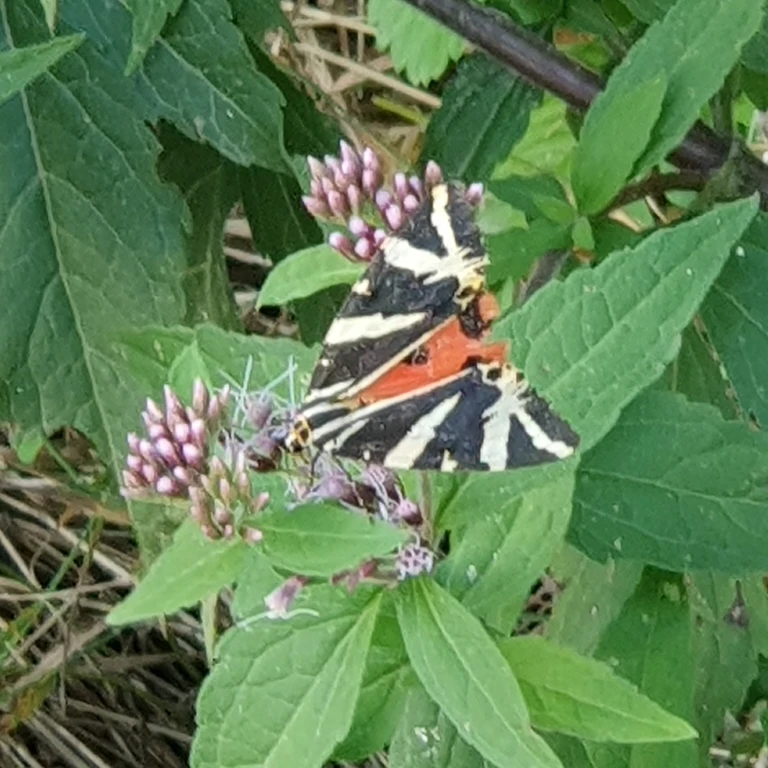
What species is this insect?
Euplagia quadripunctaria
